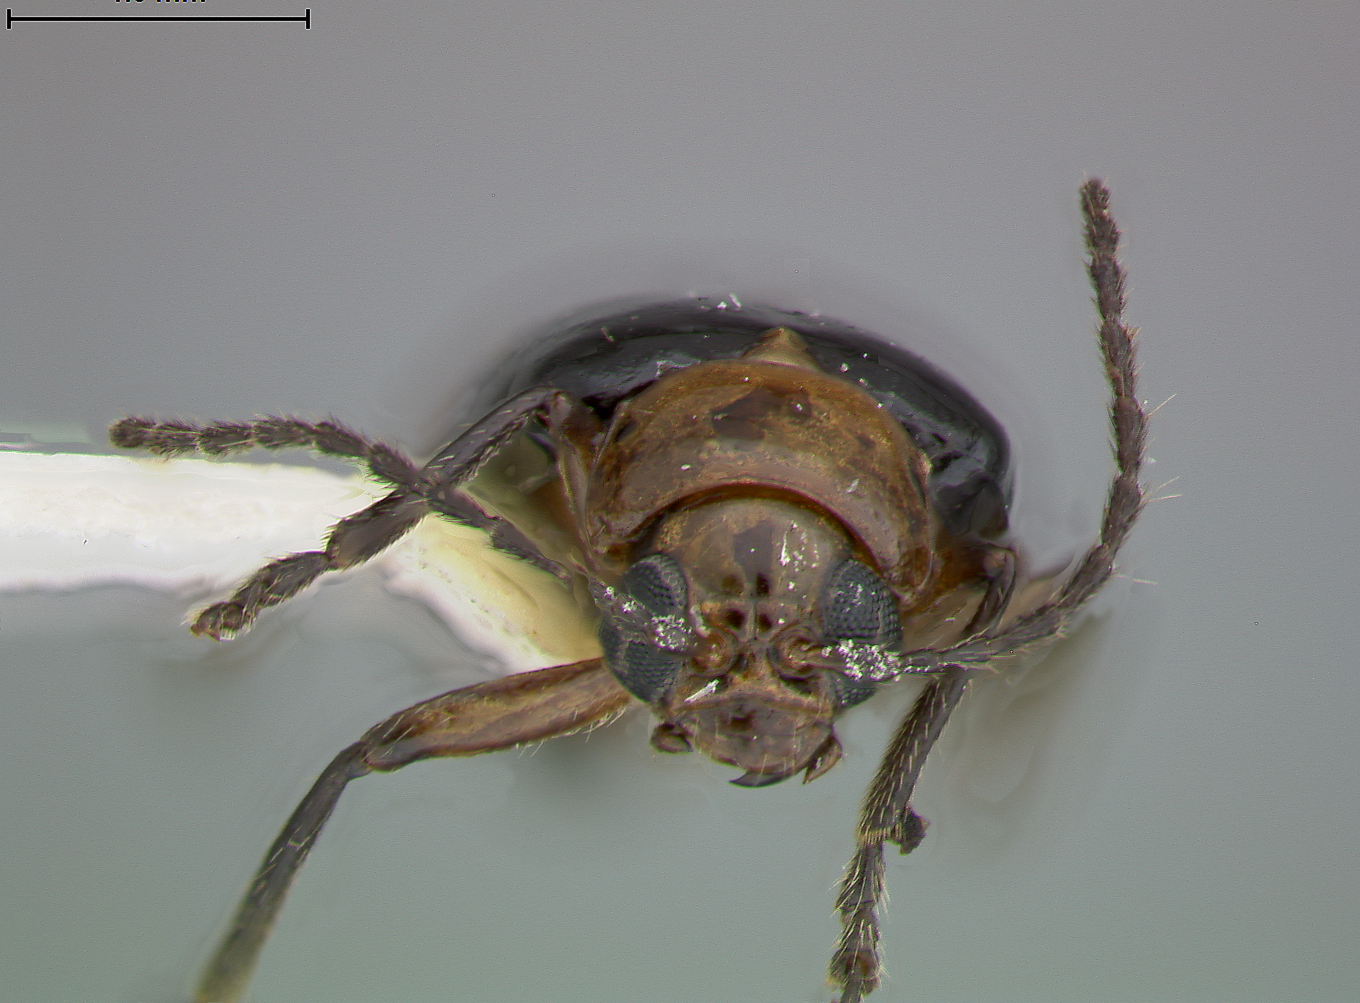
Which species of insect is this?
Nyctiplanctus jamaicensis
